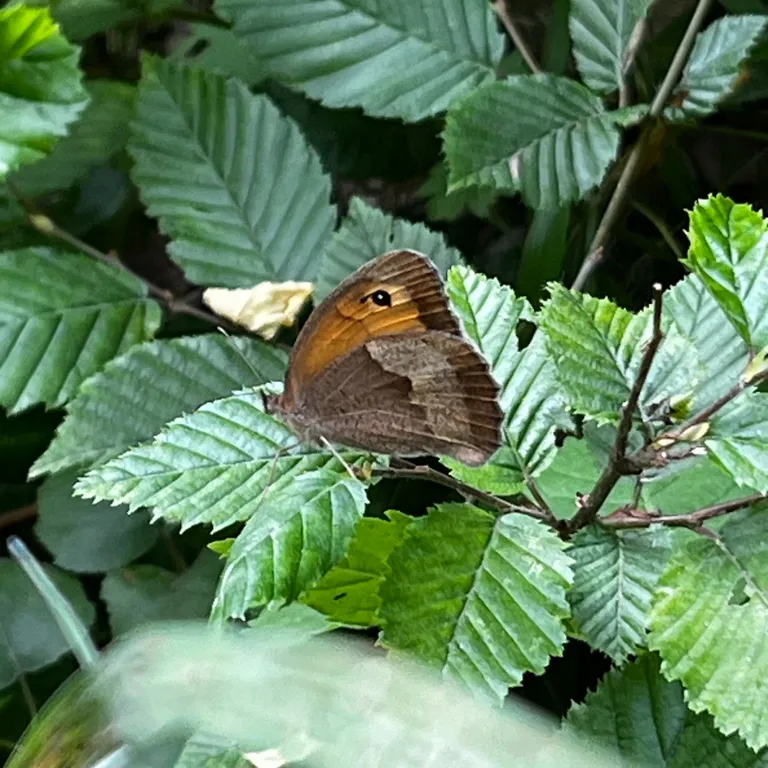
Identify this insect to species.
Maniola jurtina
